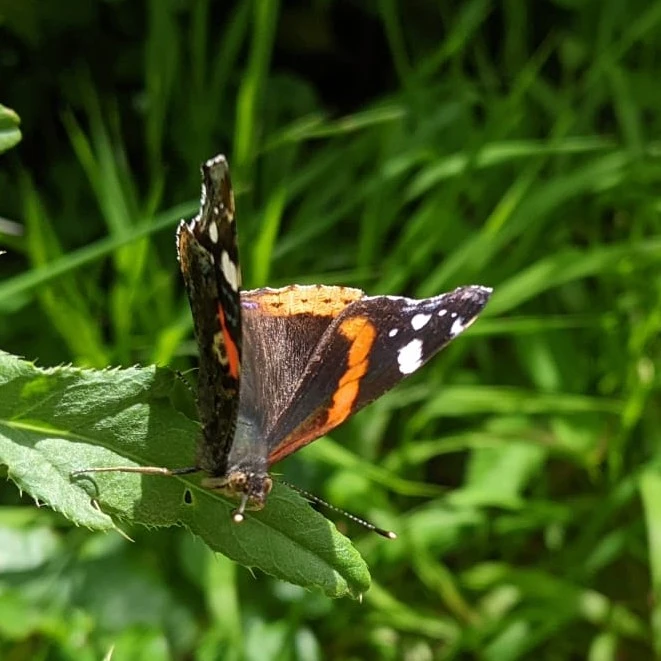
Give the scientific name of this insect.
Vanessa atalanta
